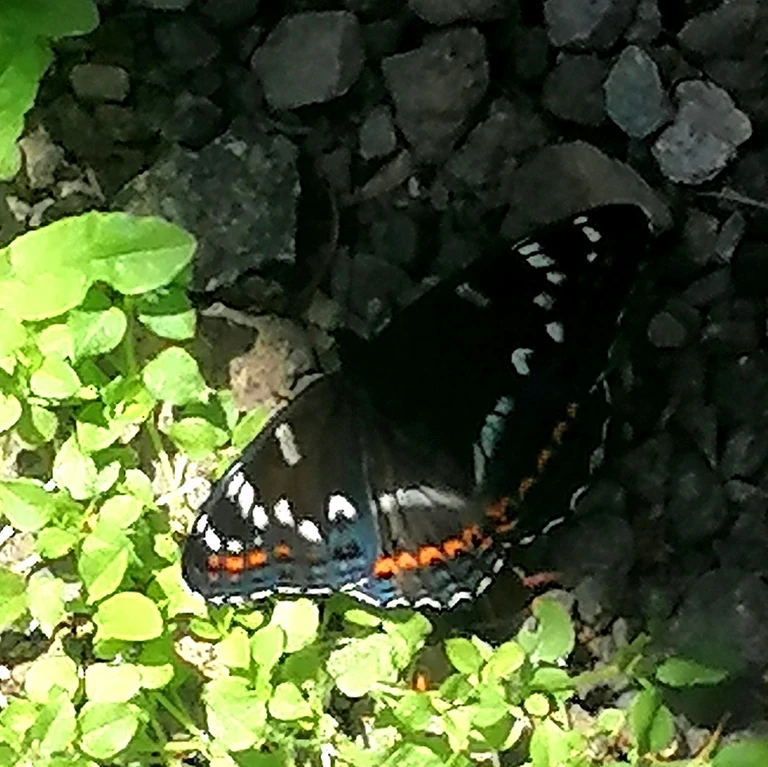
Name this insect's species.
Limenitis populi
